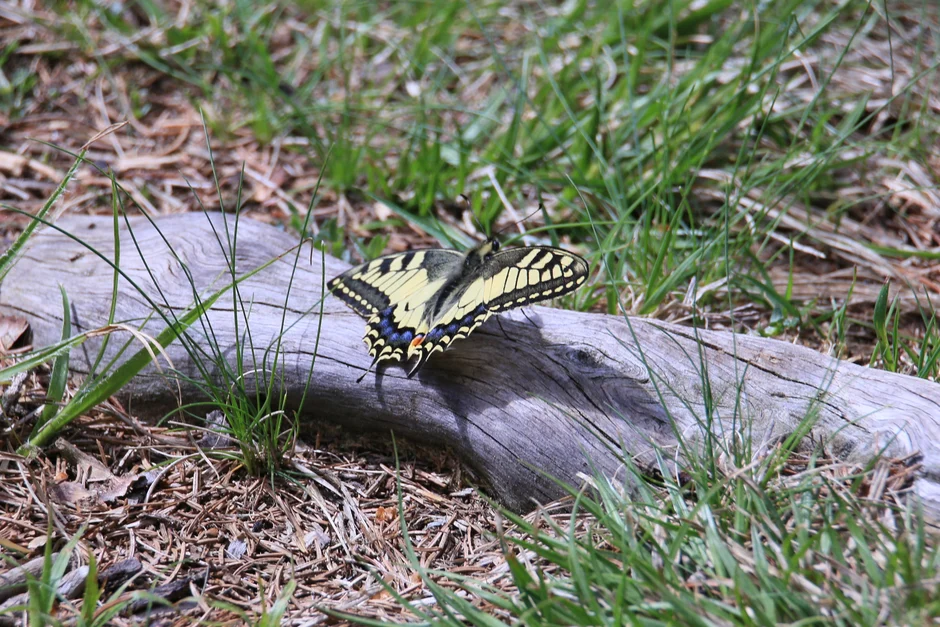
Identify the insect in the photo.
Papilio machaon
